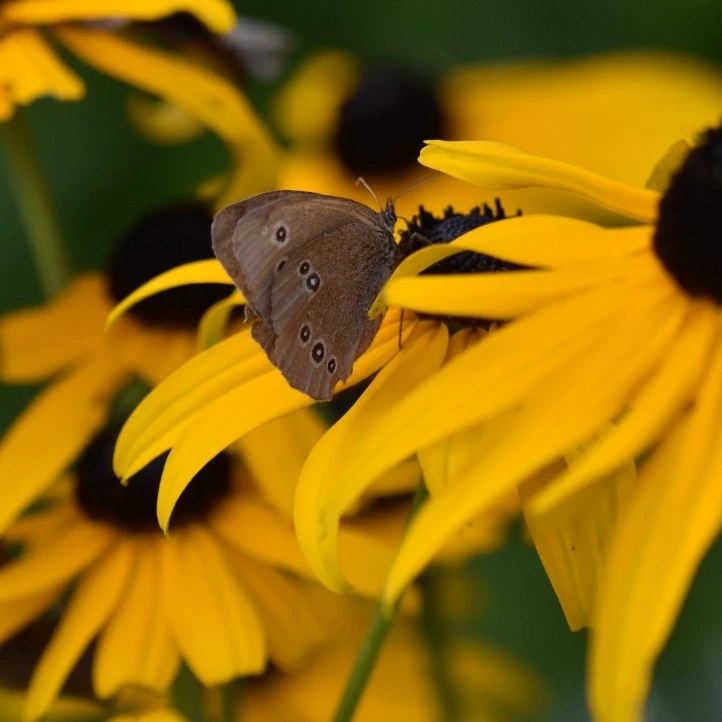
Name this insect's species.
Aphantopus hyperantus
